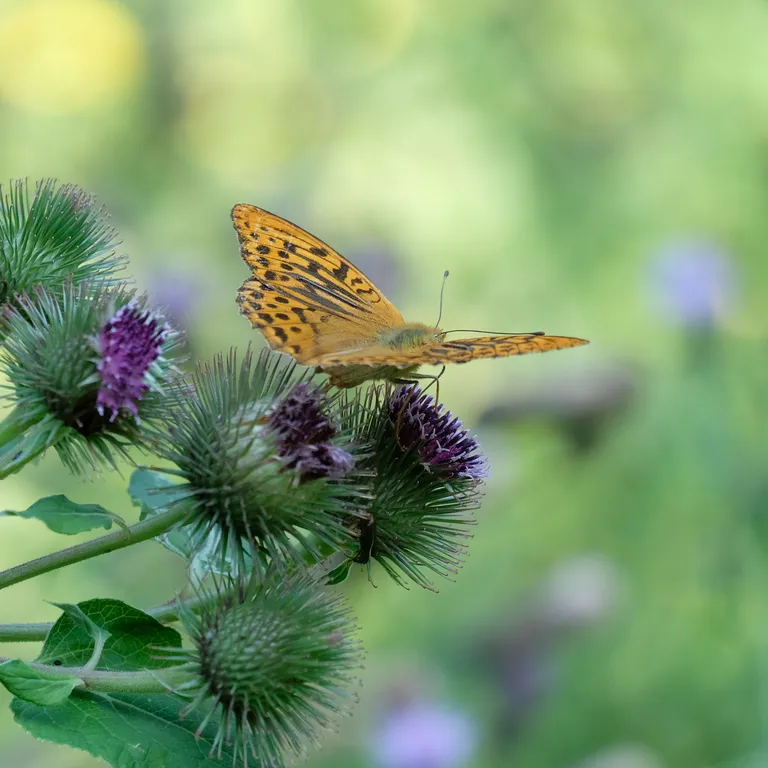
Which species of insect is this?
Argynnis paphia
